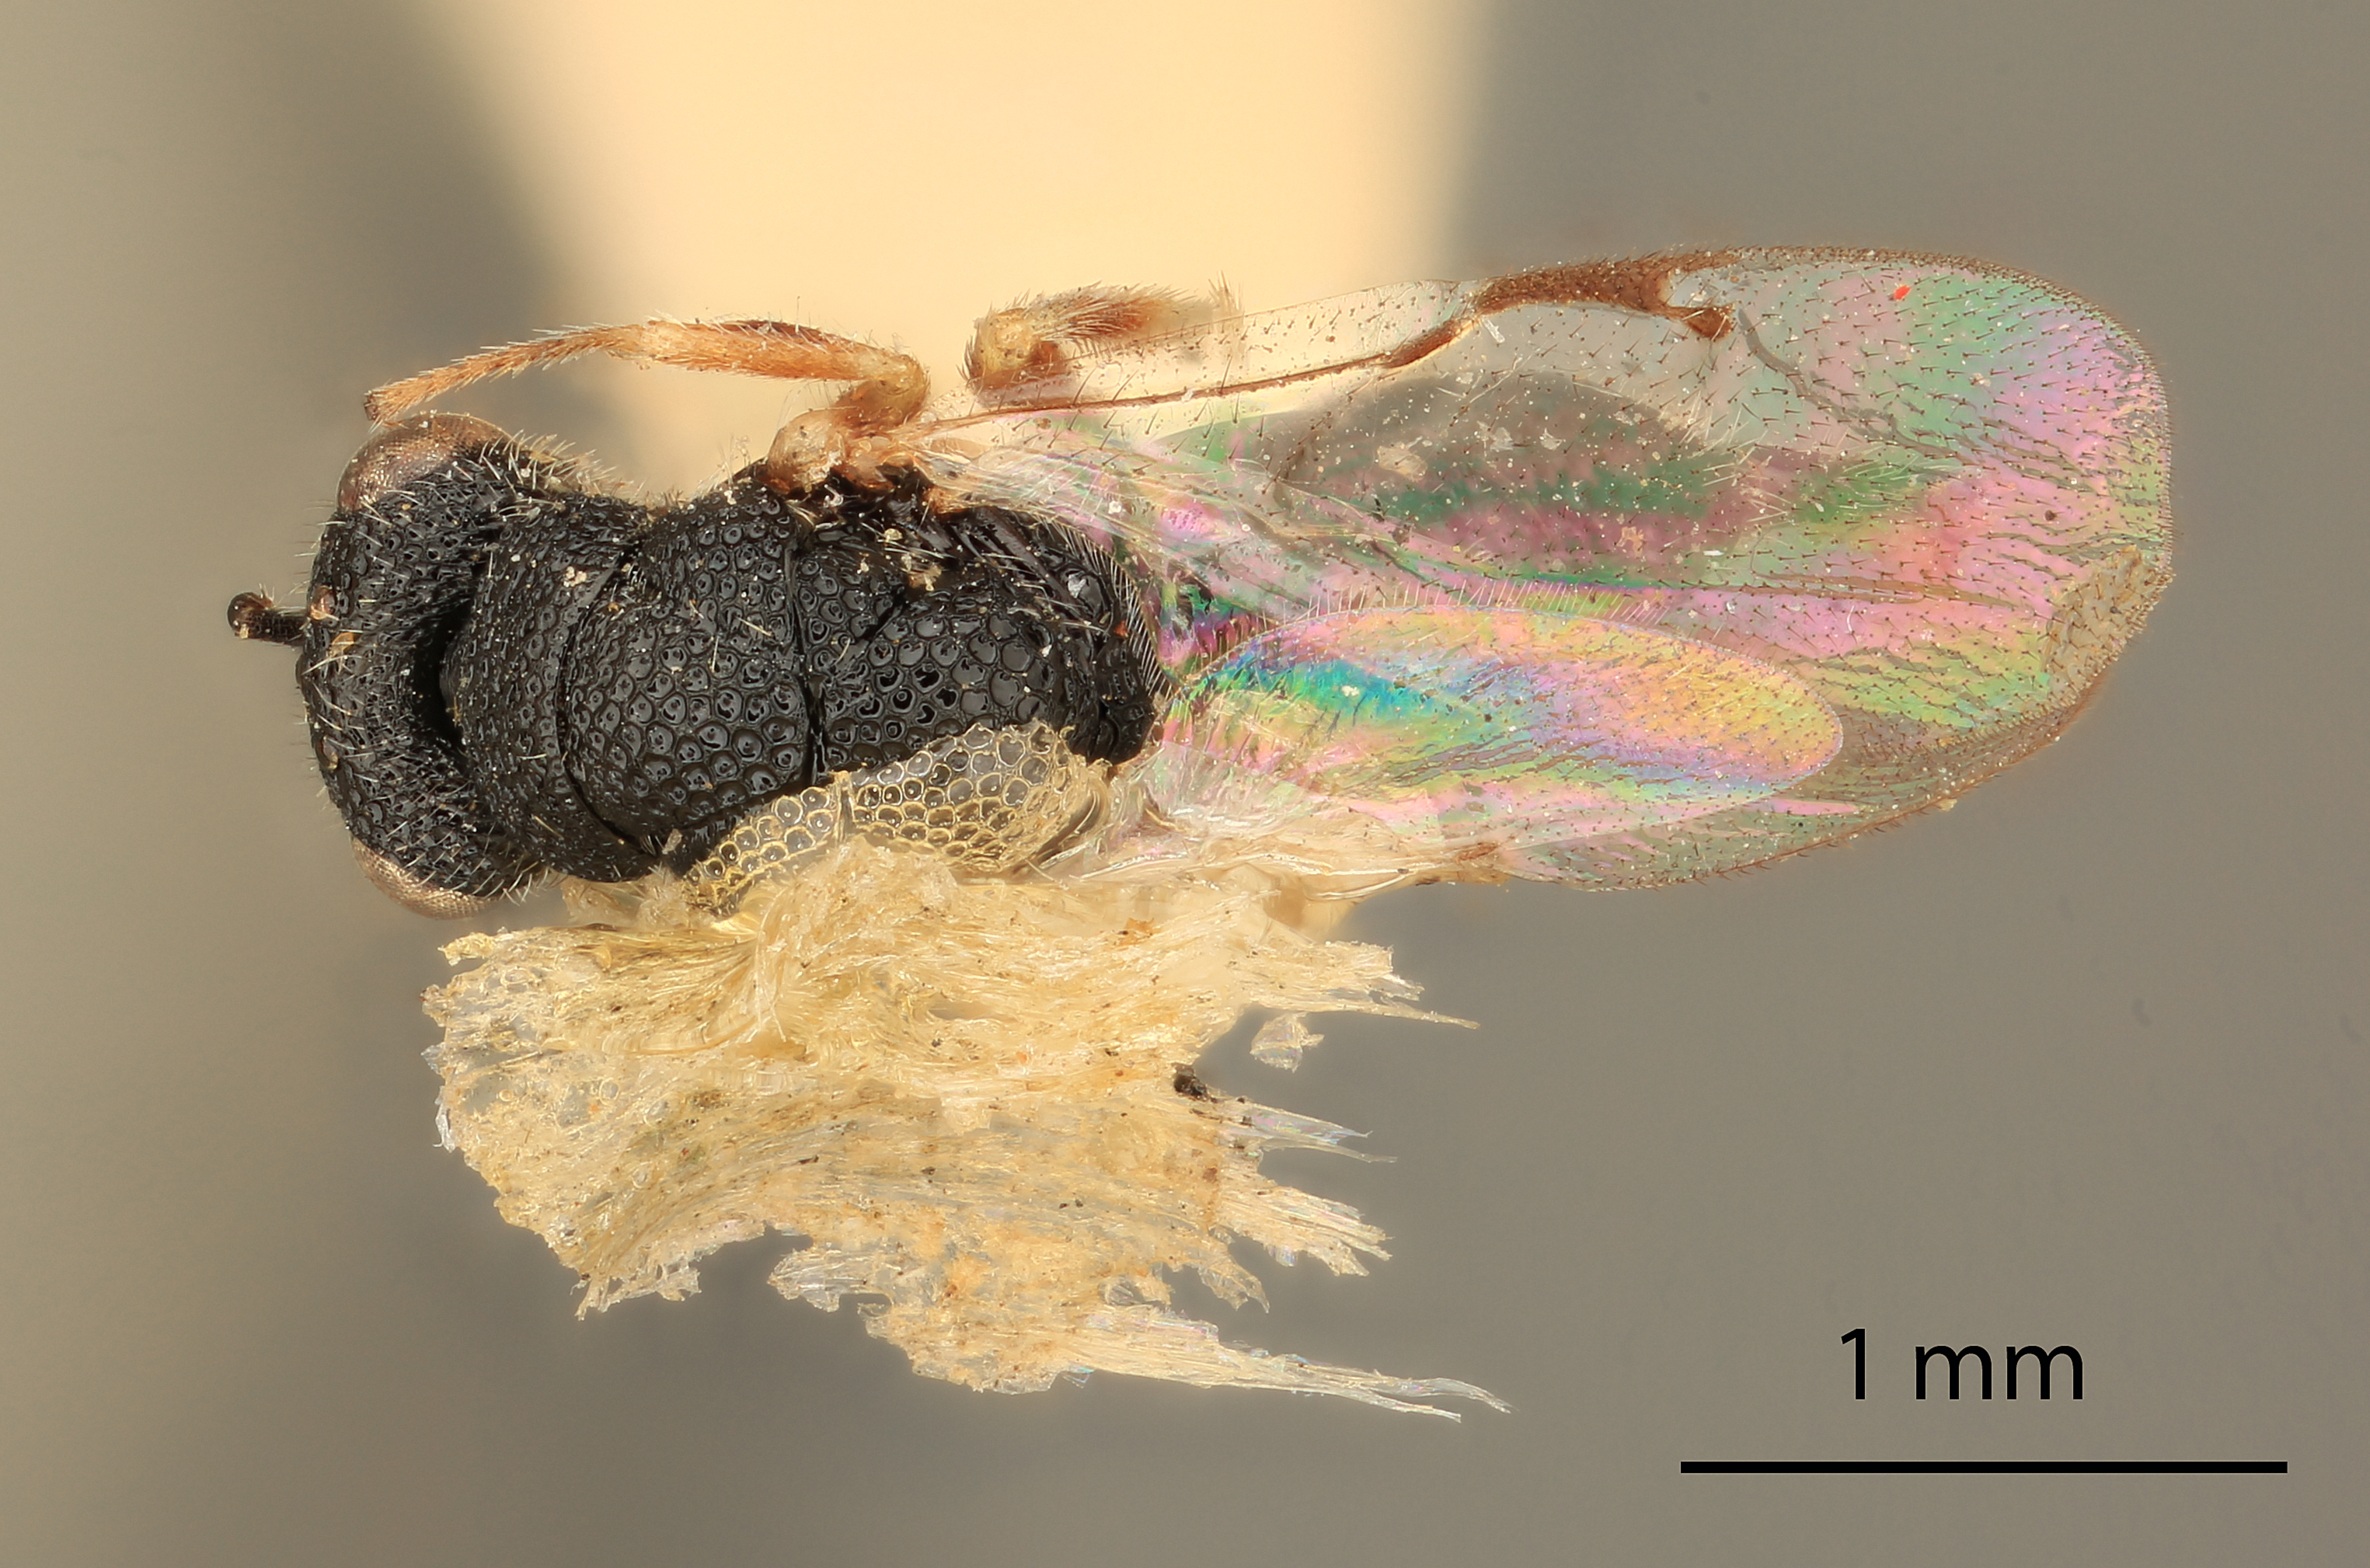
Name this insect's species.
Eurytoma flavocoxa
